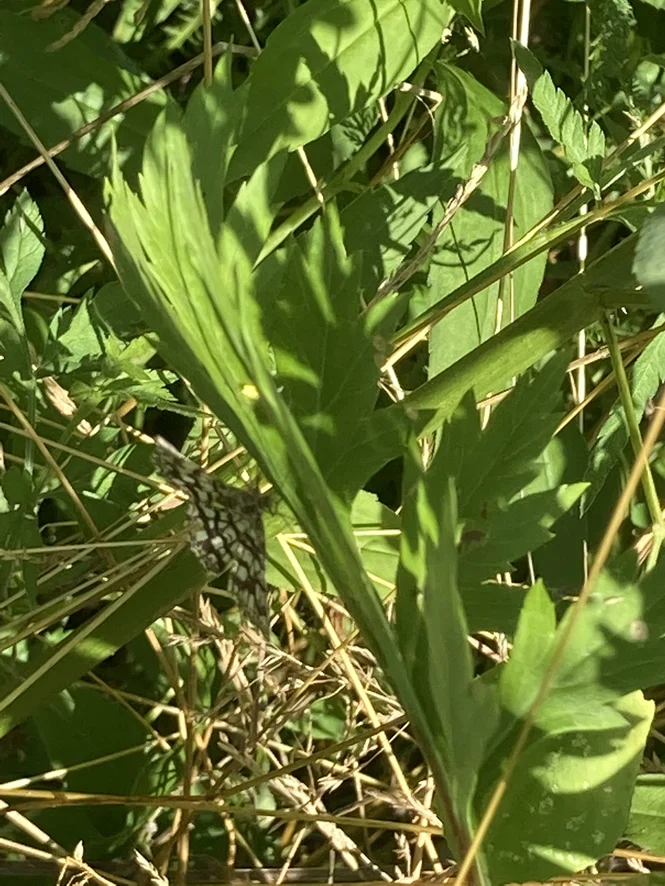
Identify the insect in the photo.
Chiasmia clathrata
